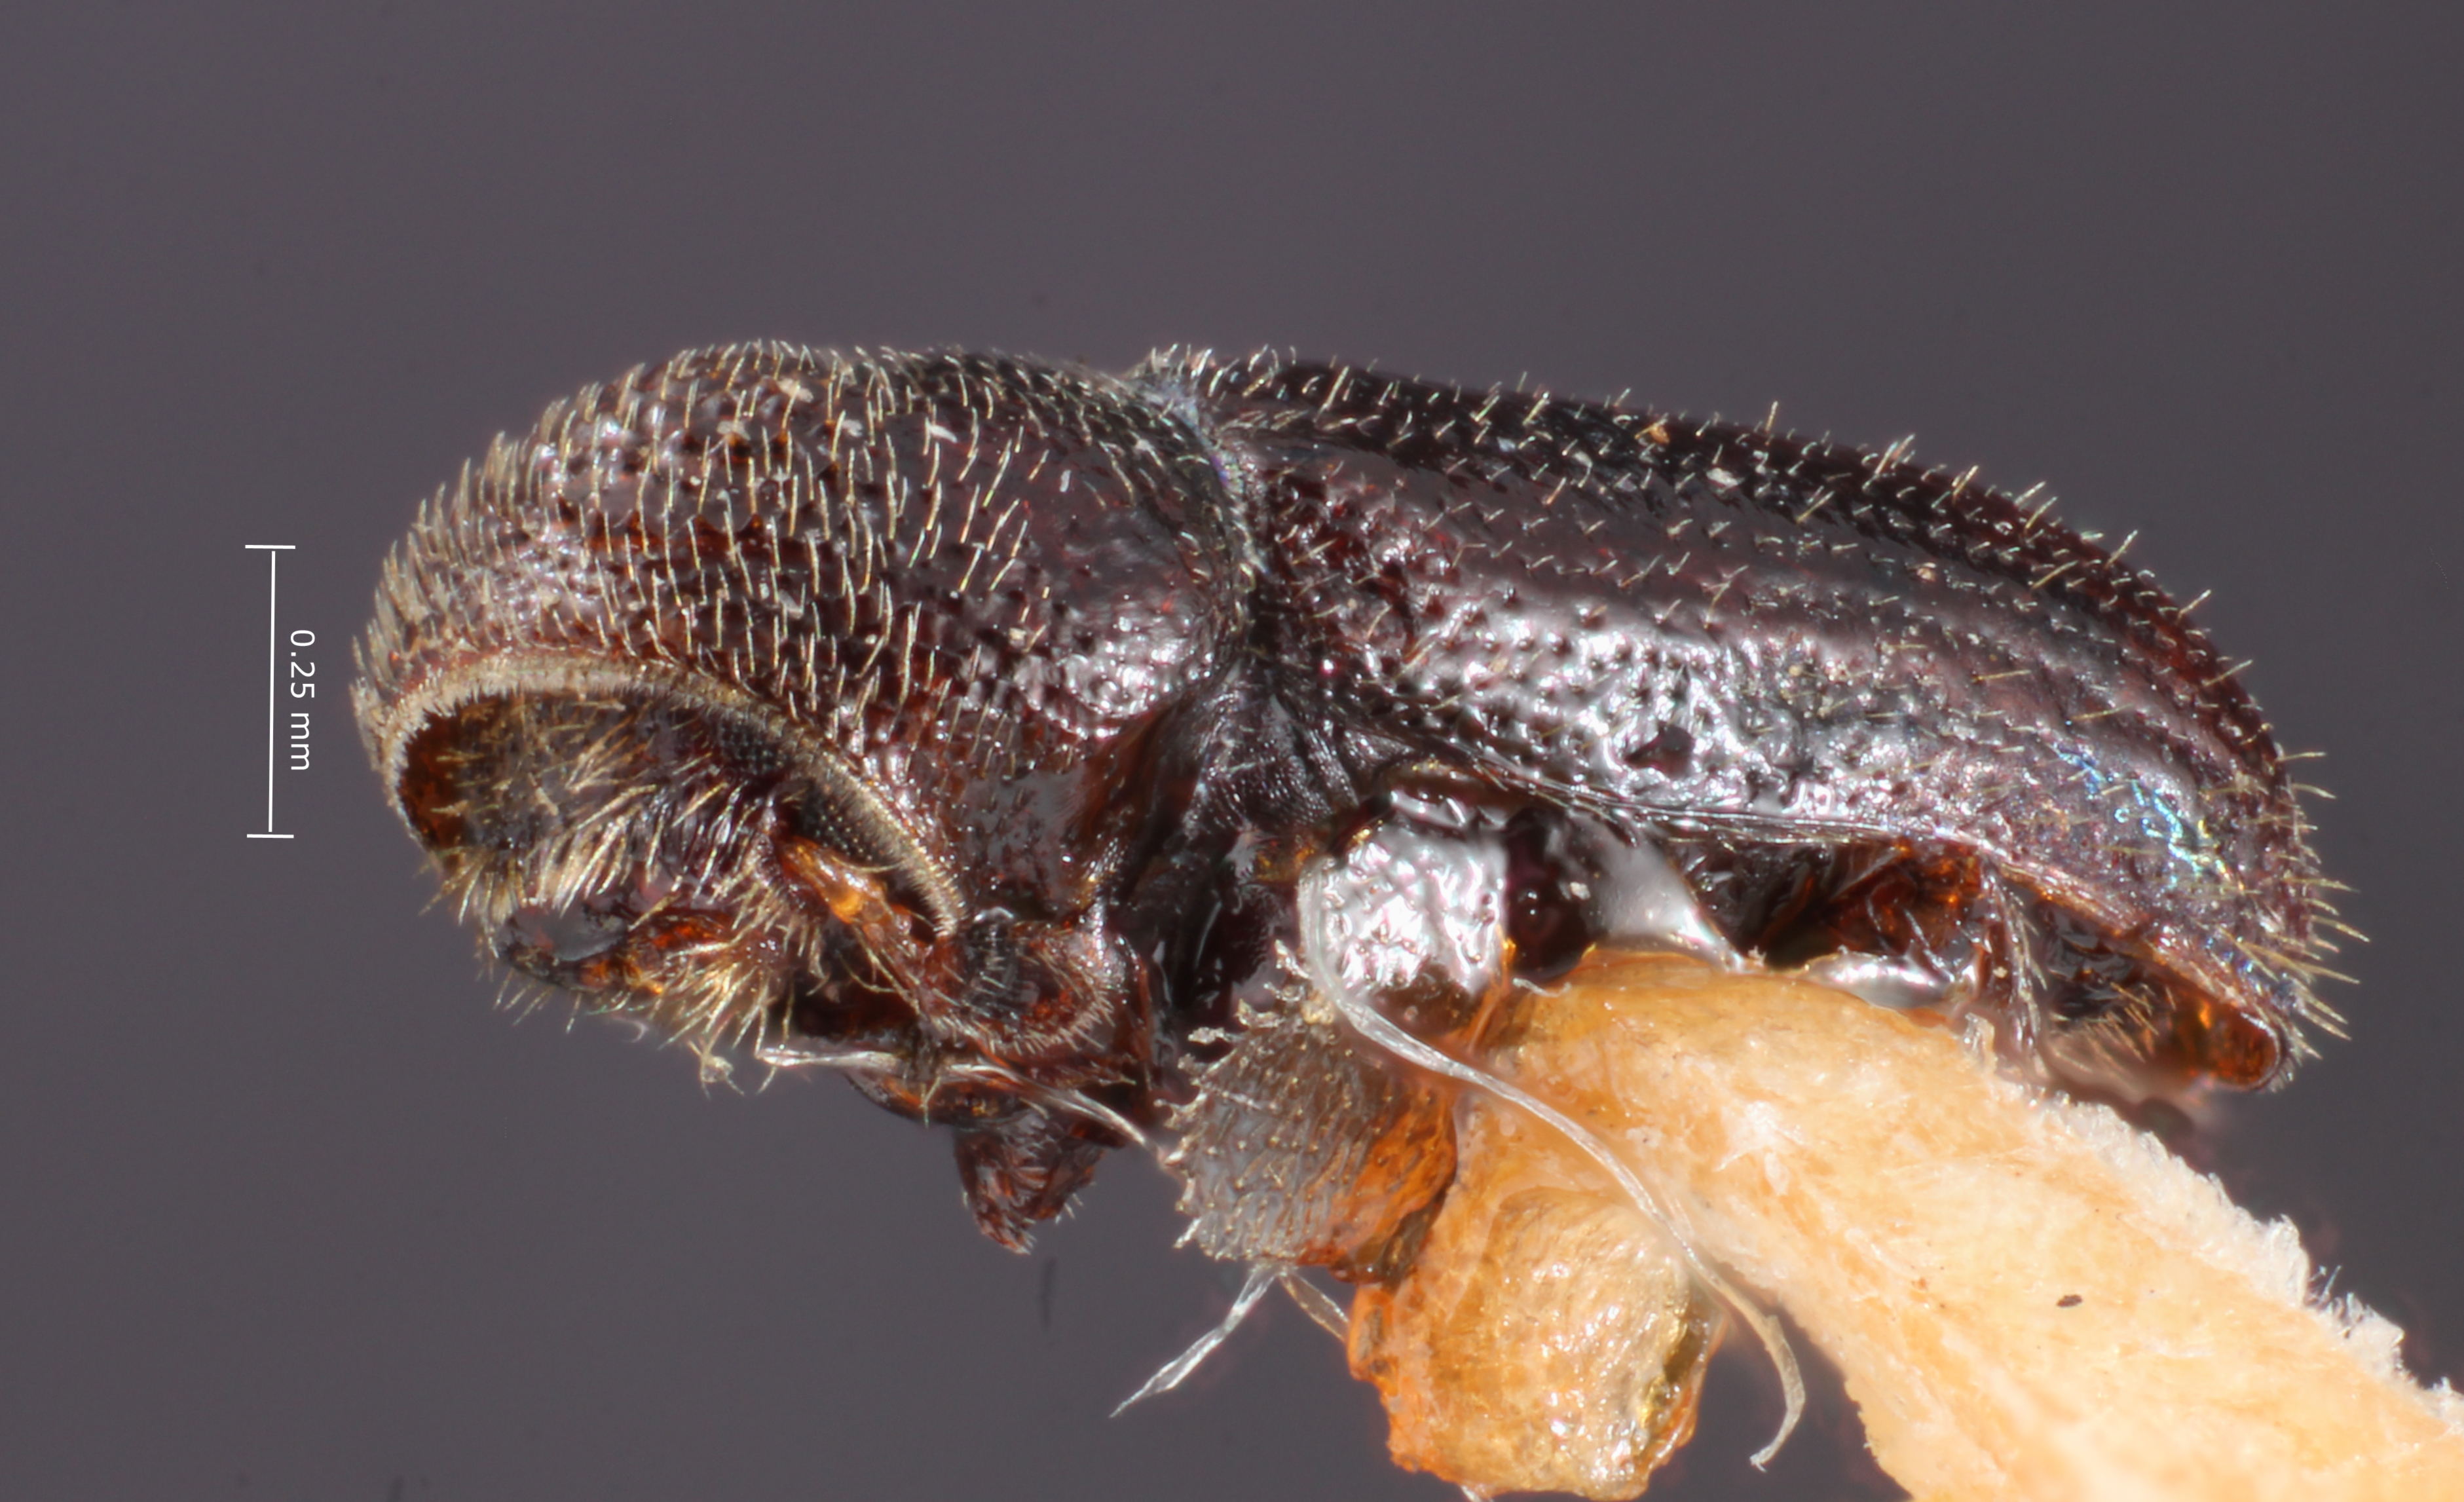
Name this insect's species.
Pityophthorus fuscus
